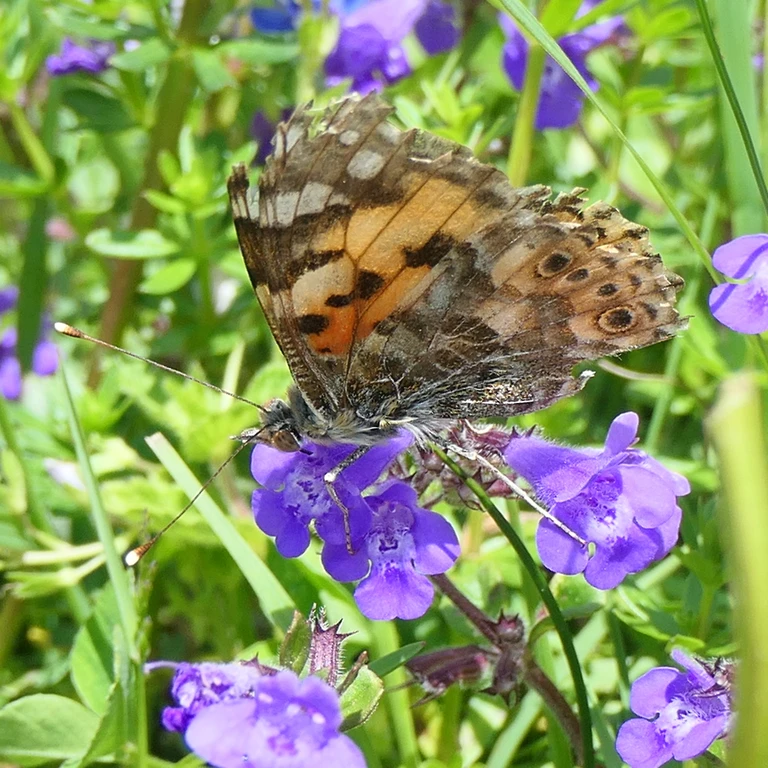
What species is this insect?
Vanessa cardui
